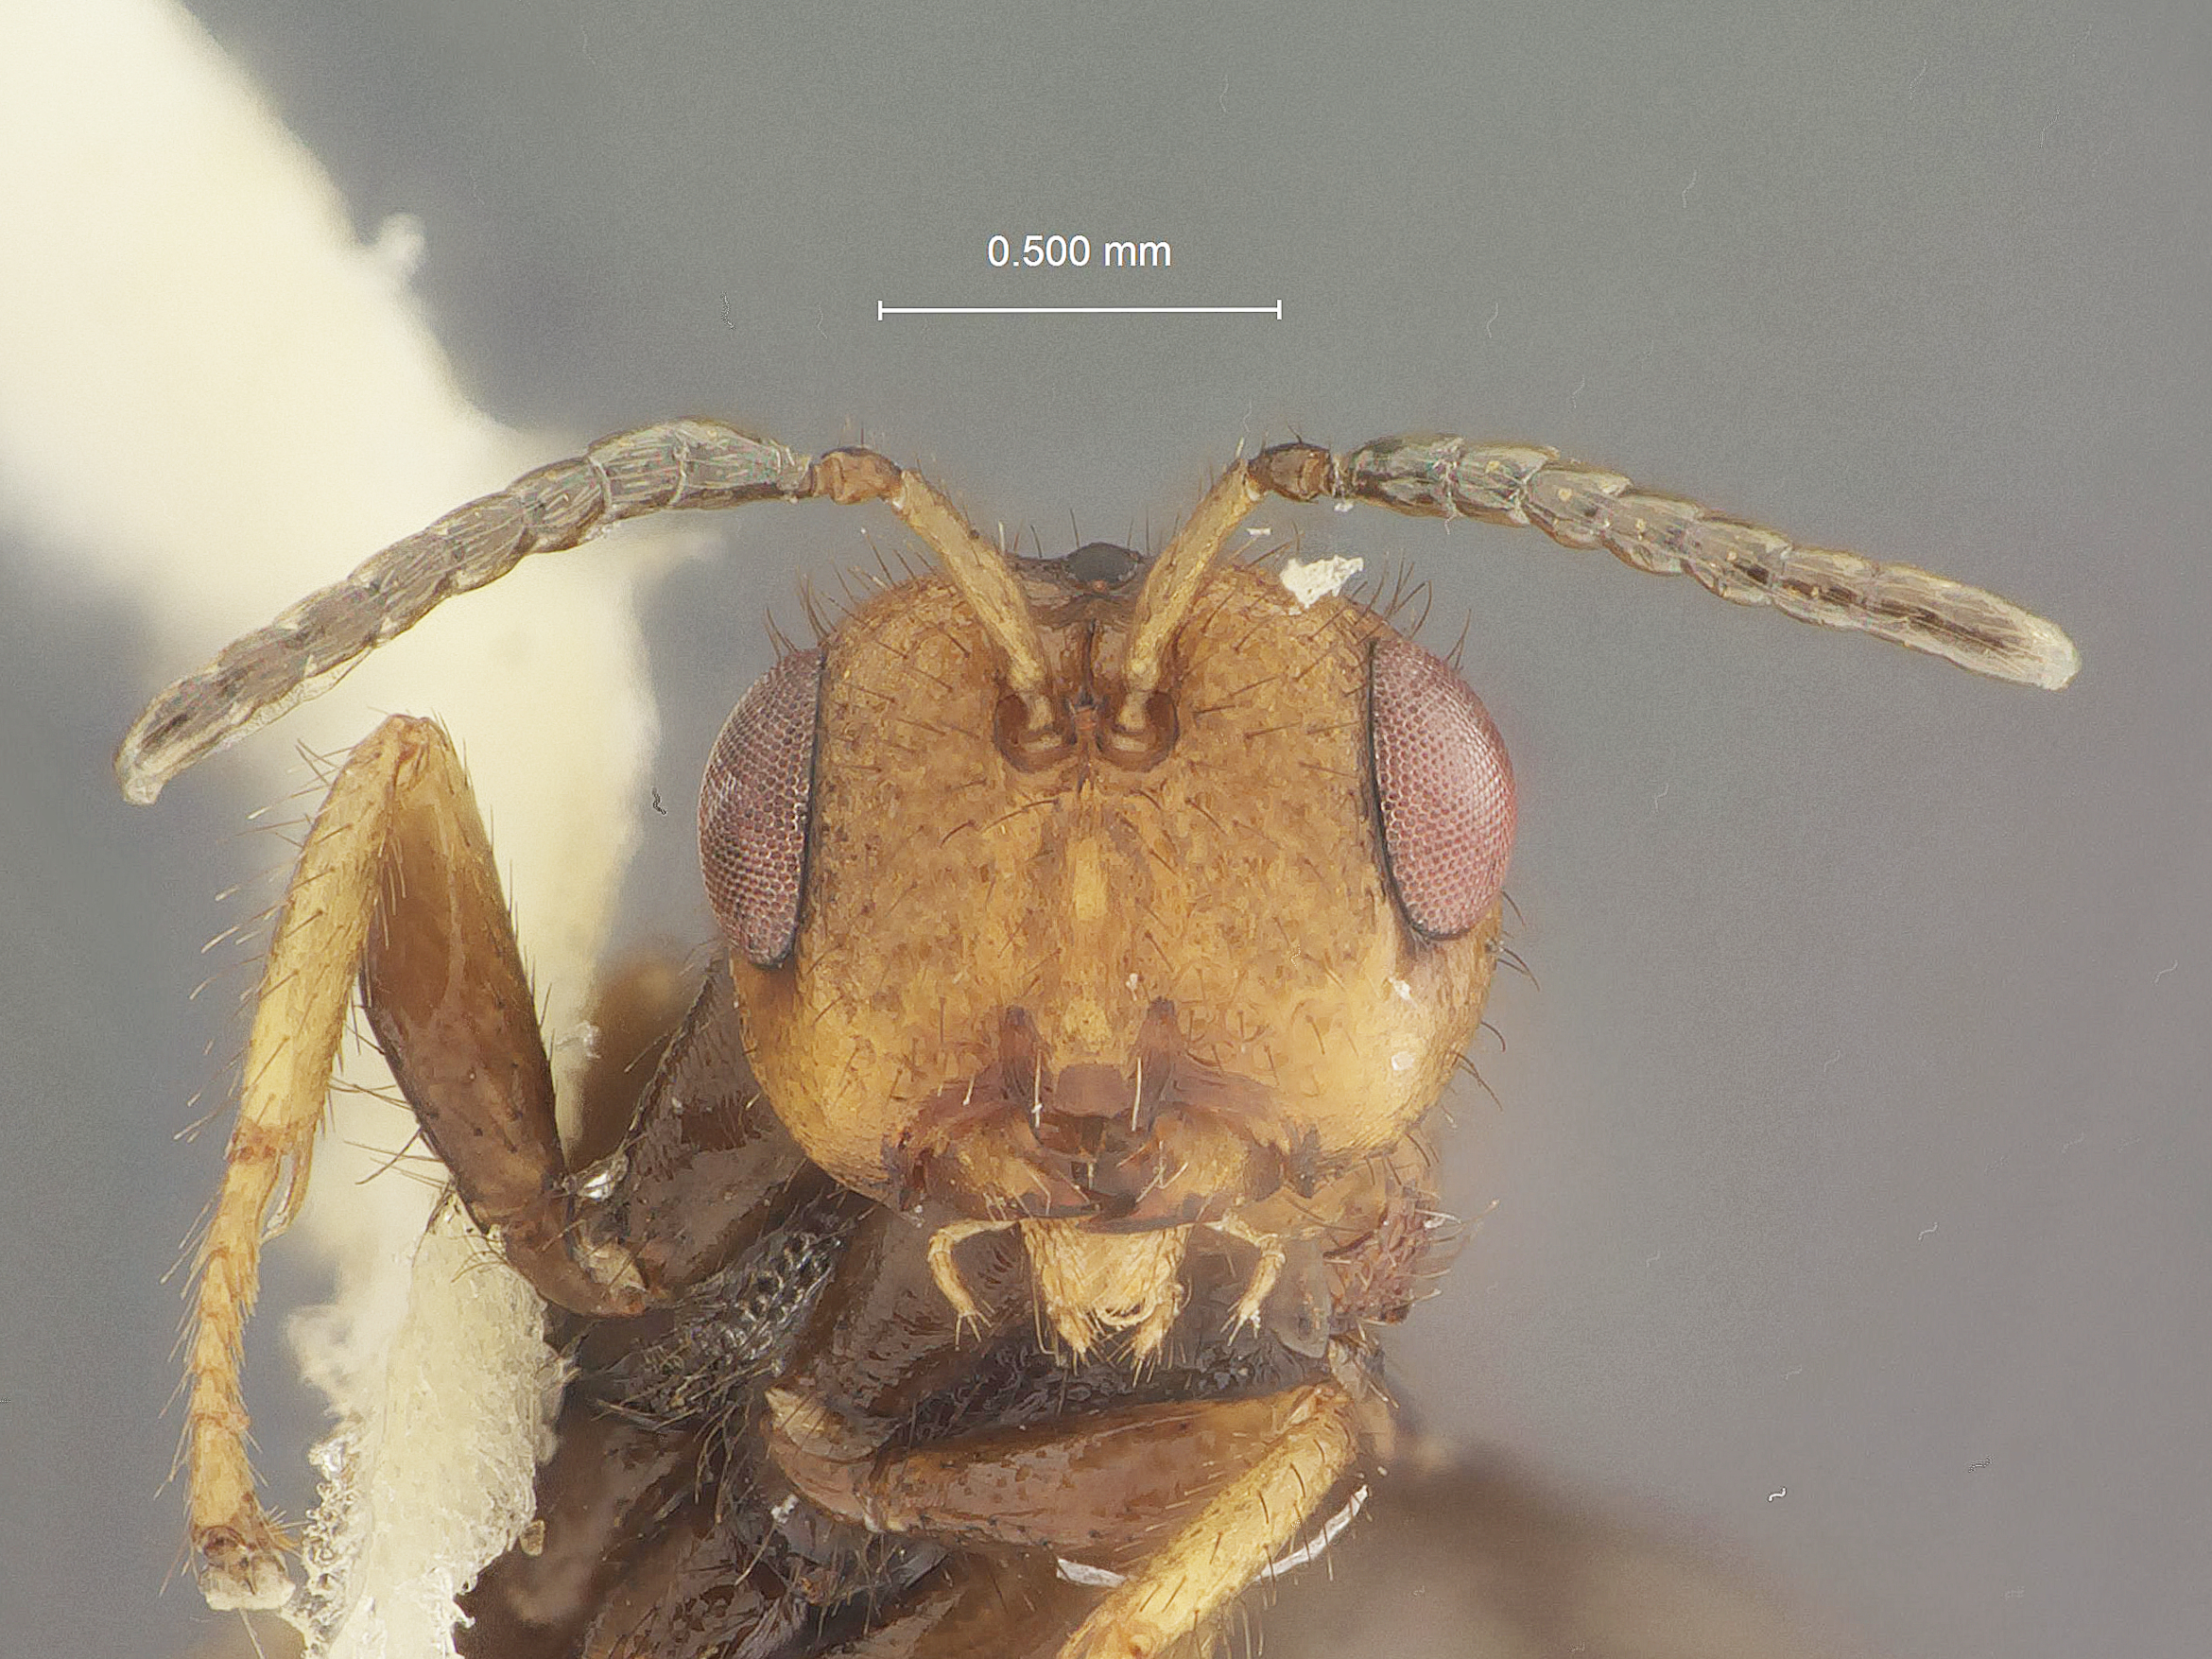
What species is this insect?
Foutsia philodendri
